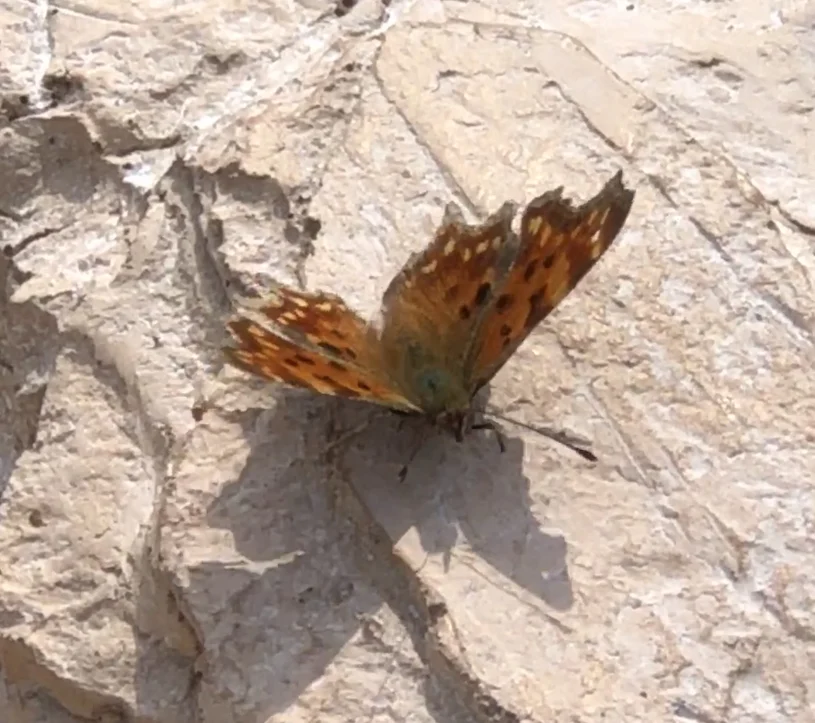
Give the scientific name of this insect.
Polygonia c-album
